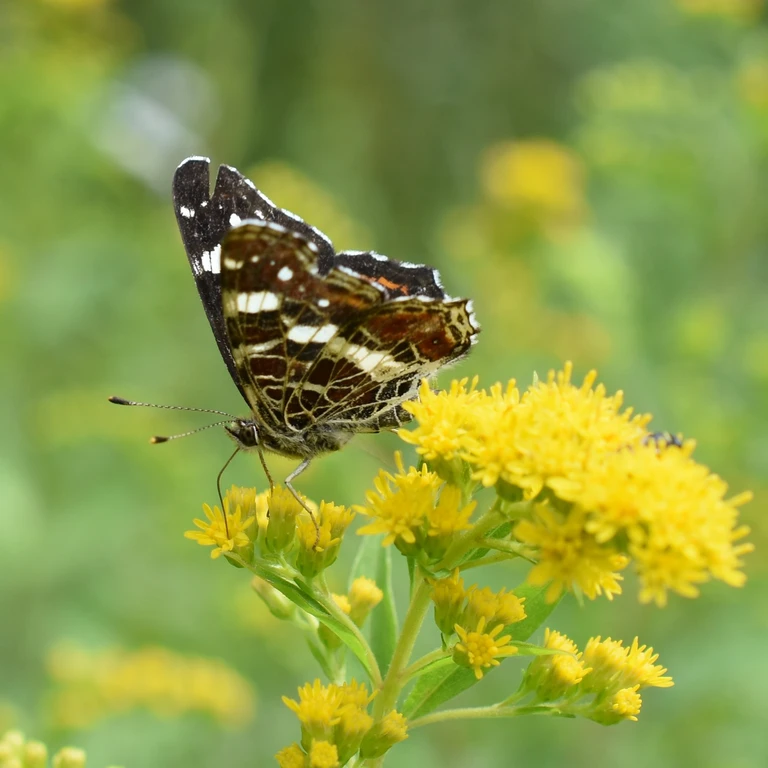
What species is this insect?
Araschnia levana
